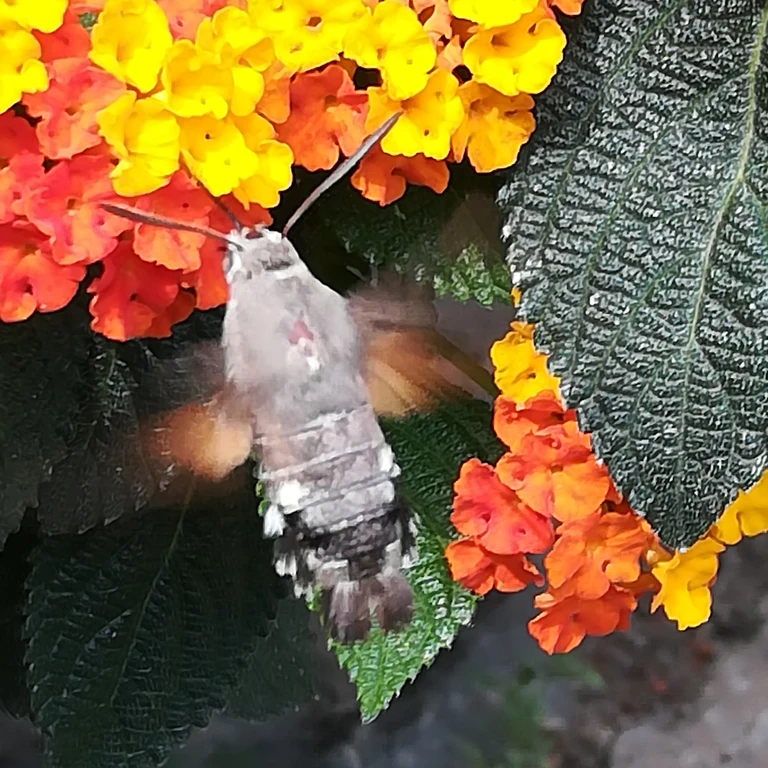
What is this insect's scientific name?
Macroglossum stellatarum
